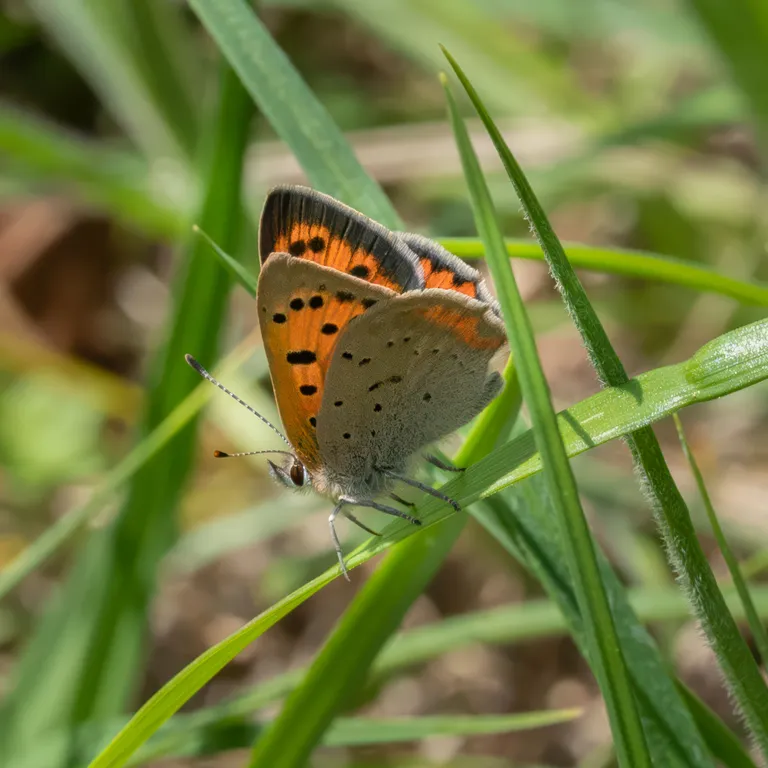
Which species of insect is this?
Lycaena phlaeas
